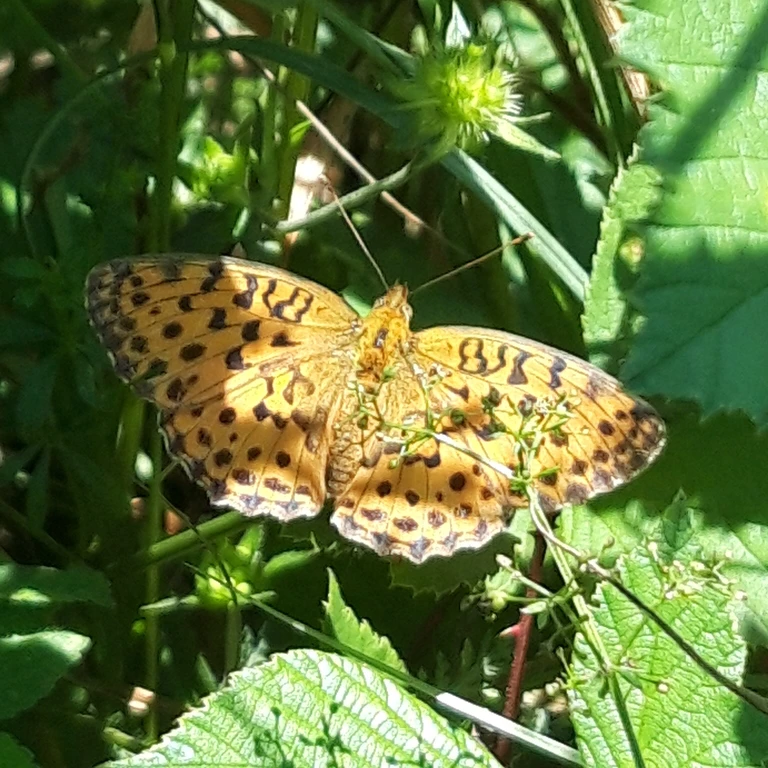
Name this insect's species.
Brenthis daphne
